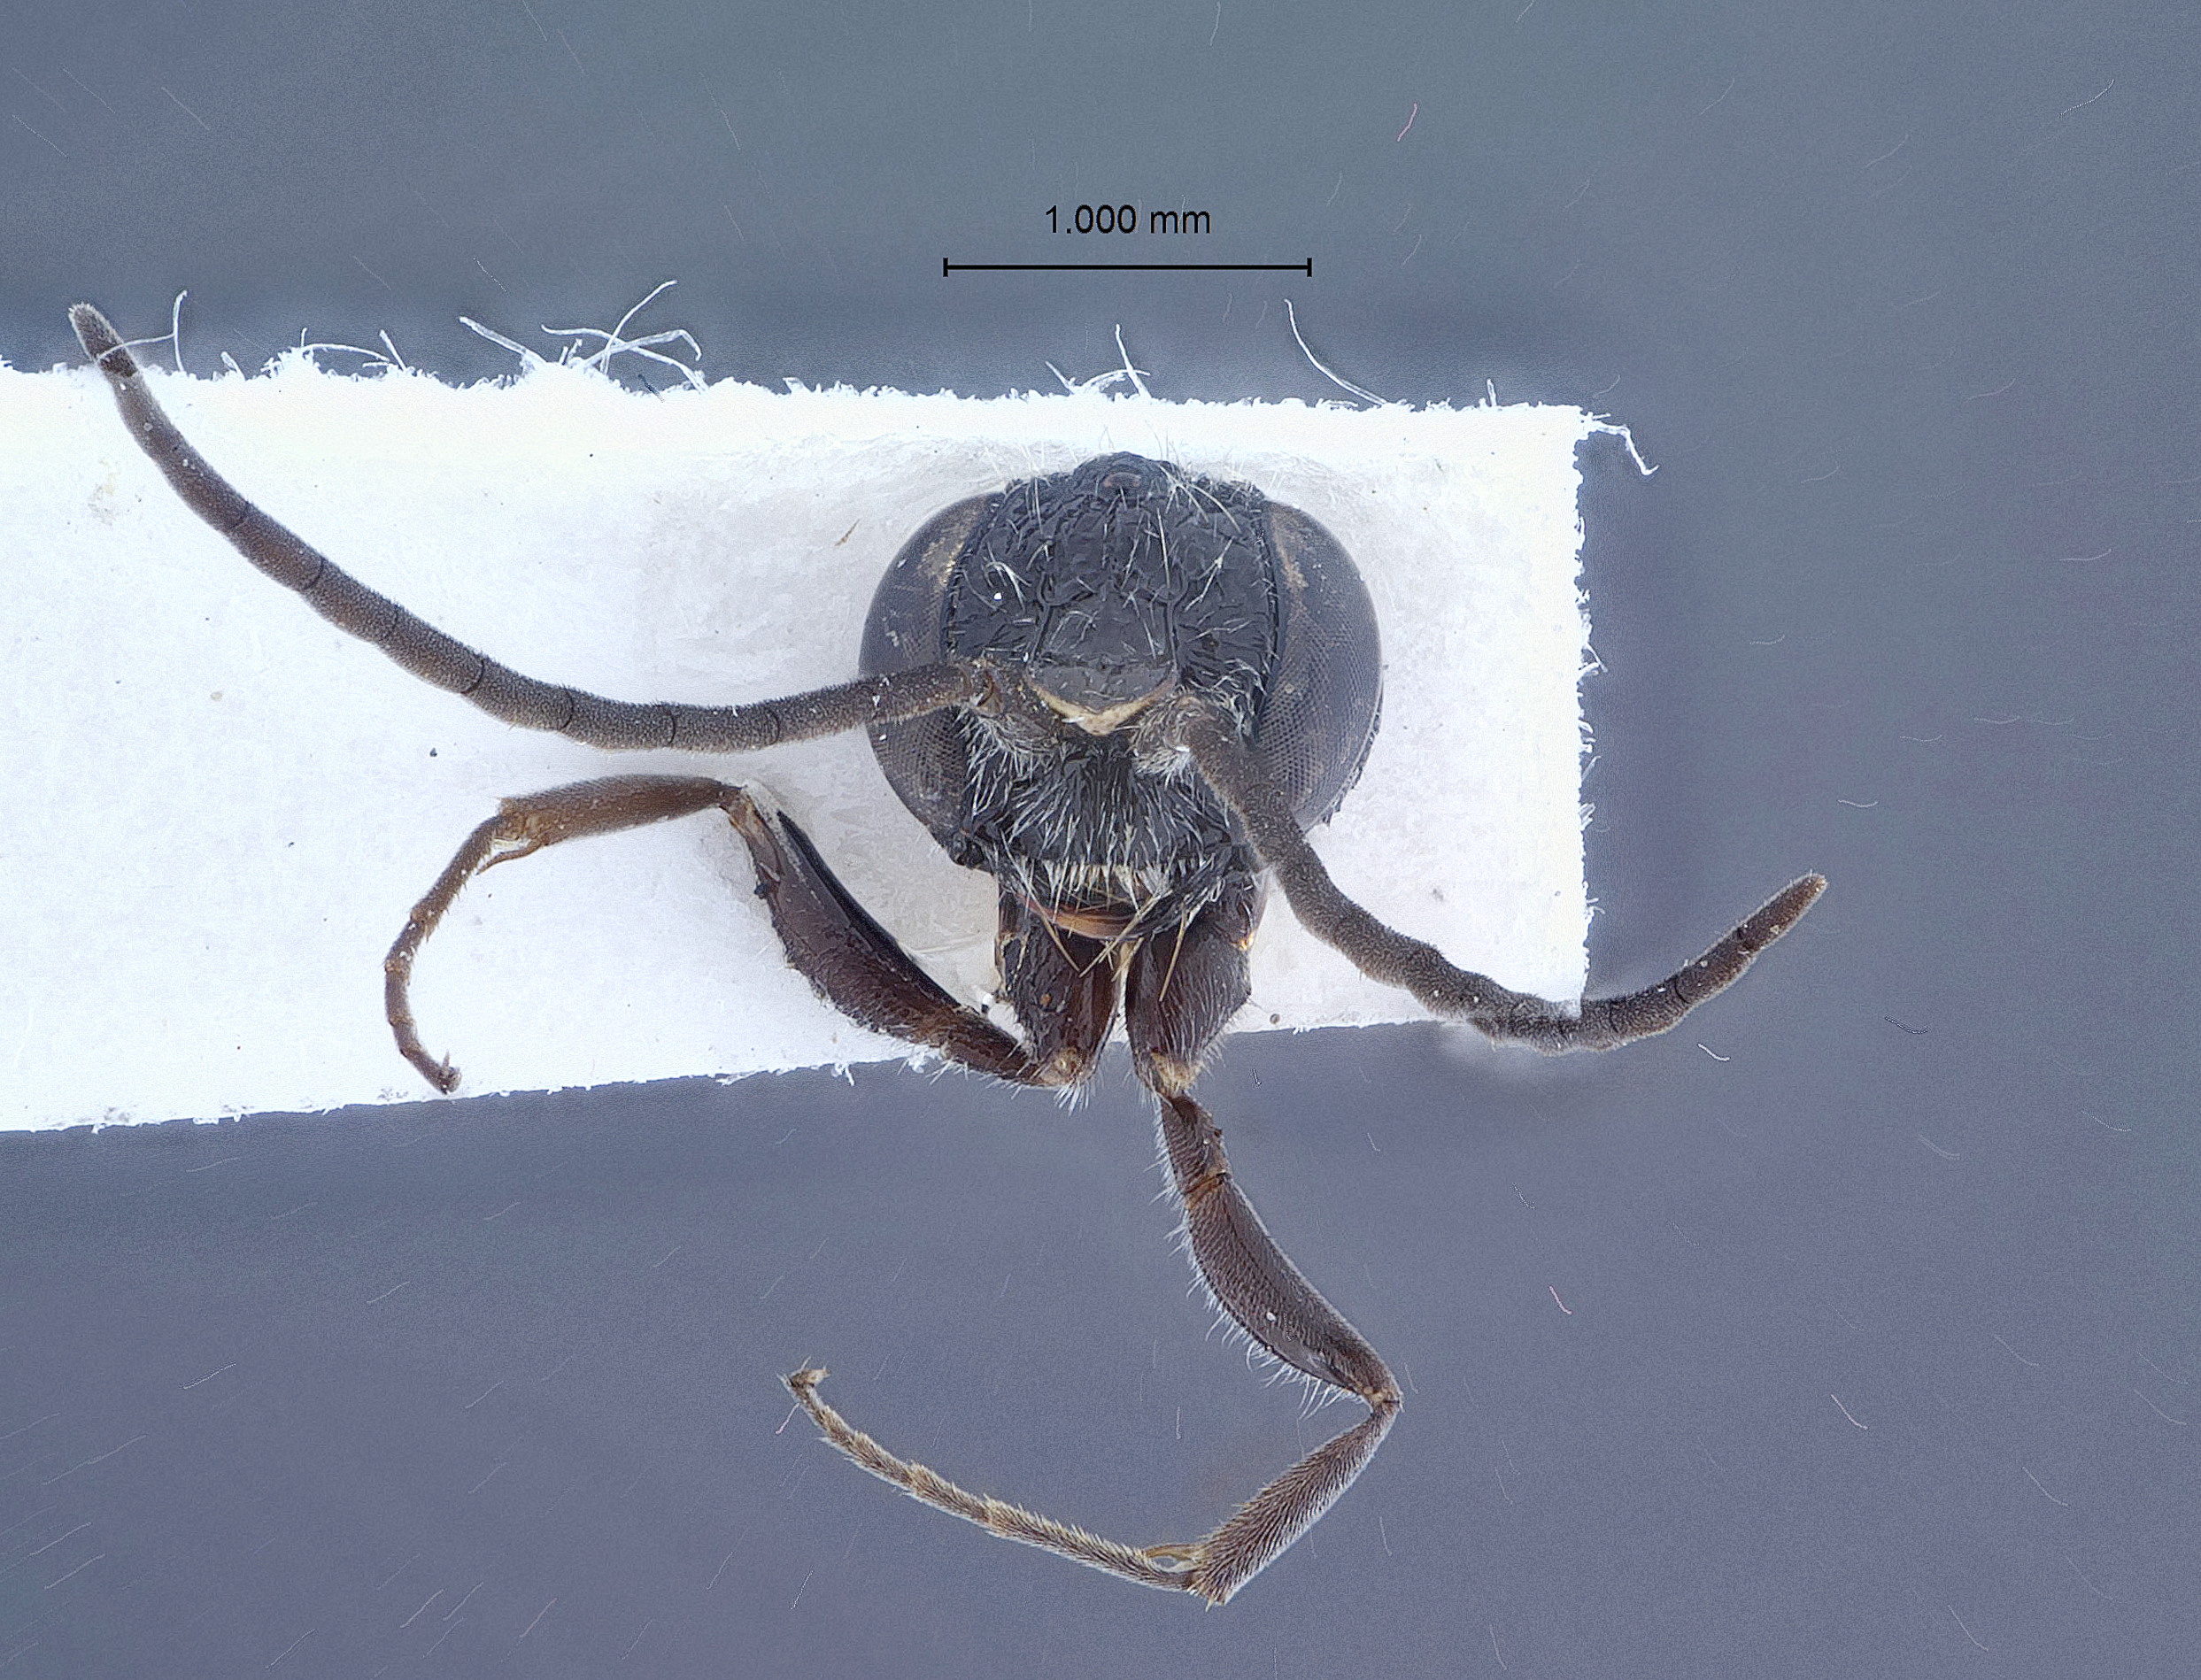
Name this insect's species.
Dolichurus rugosifrons
